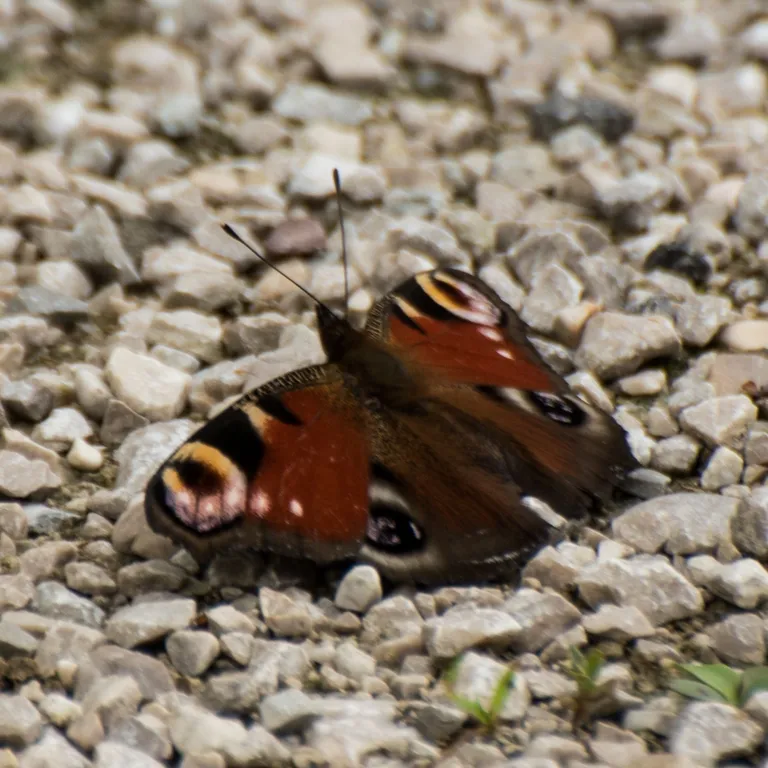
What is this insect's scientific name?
Aglais io
